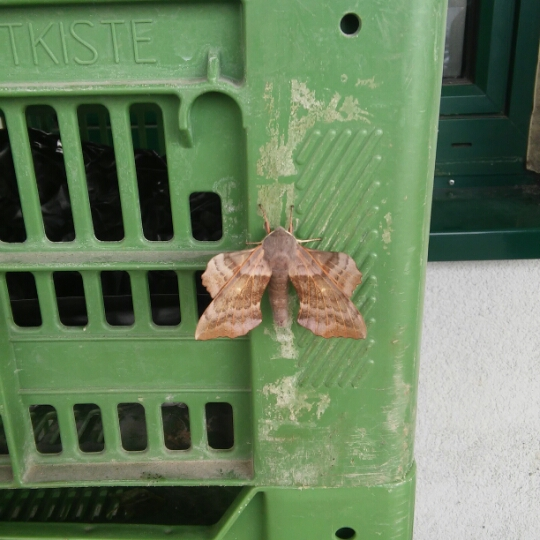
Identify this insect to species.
Laothoe populi
